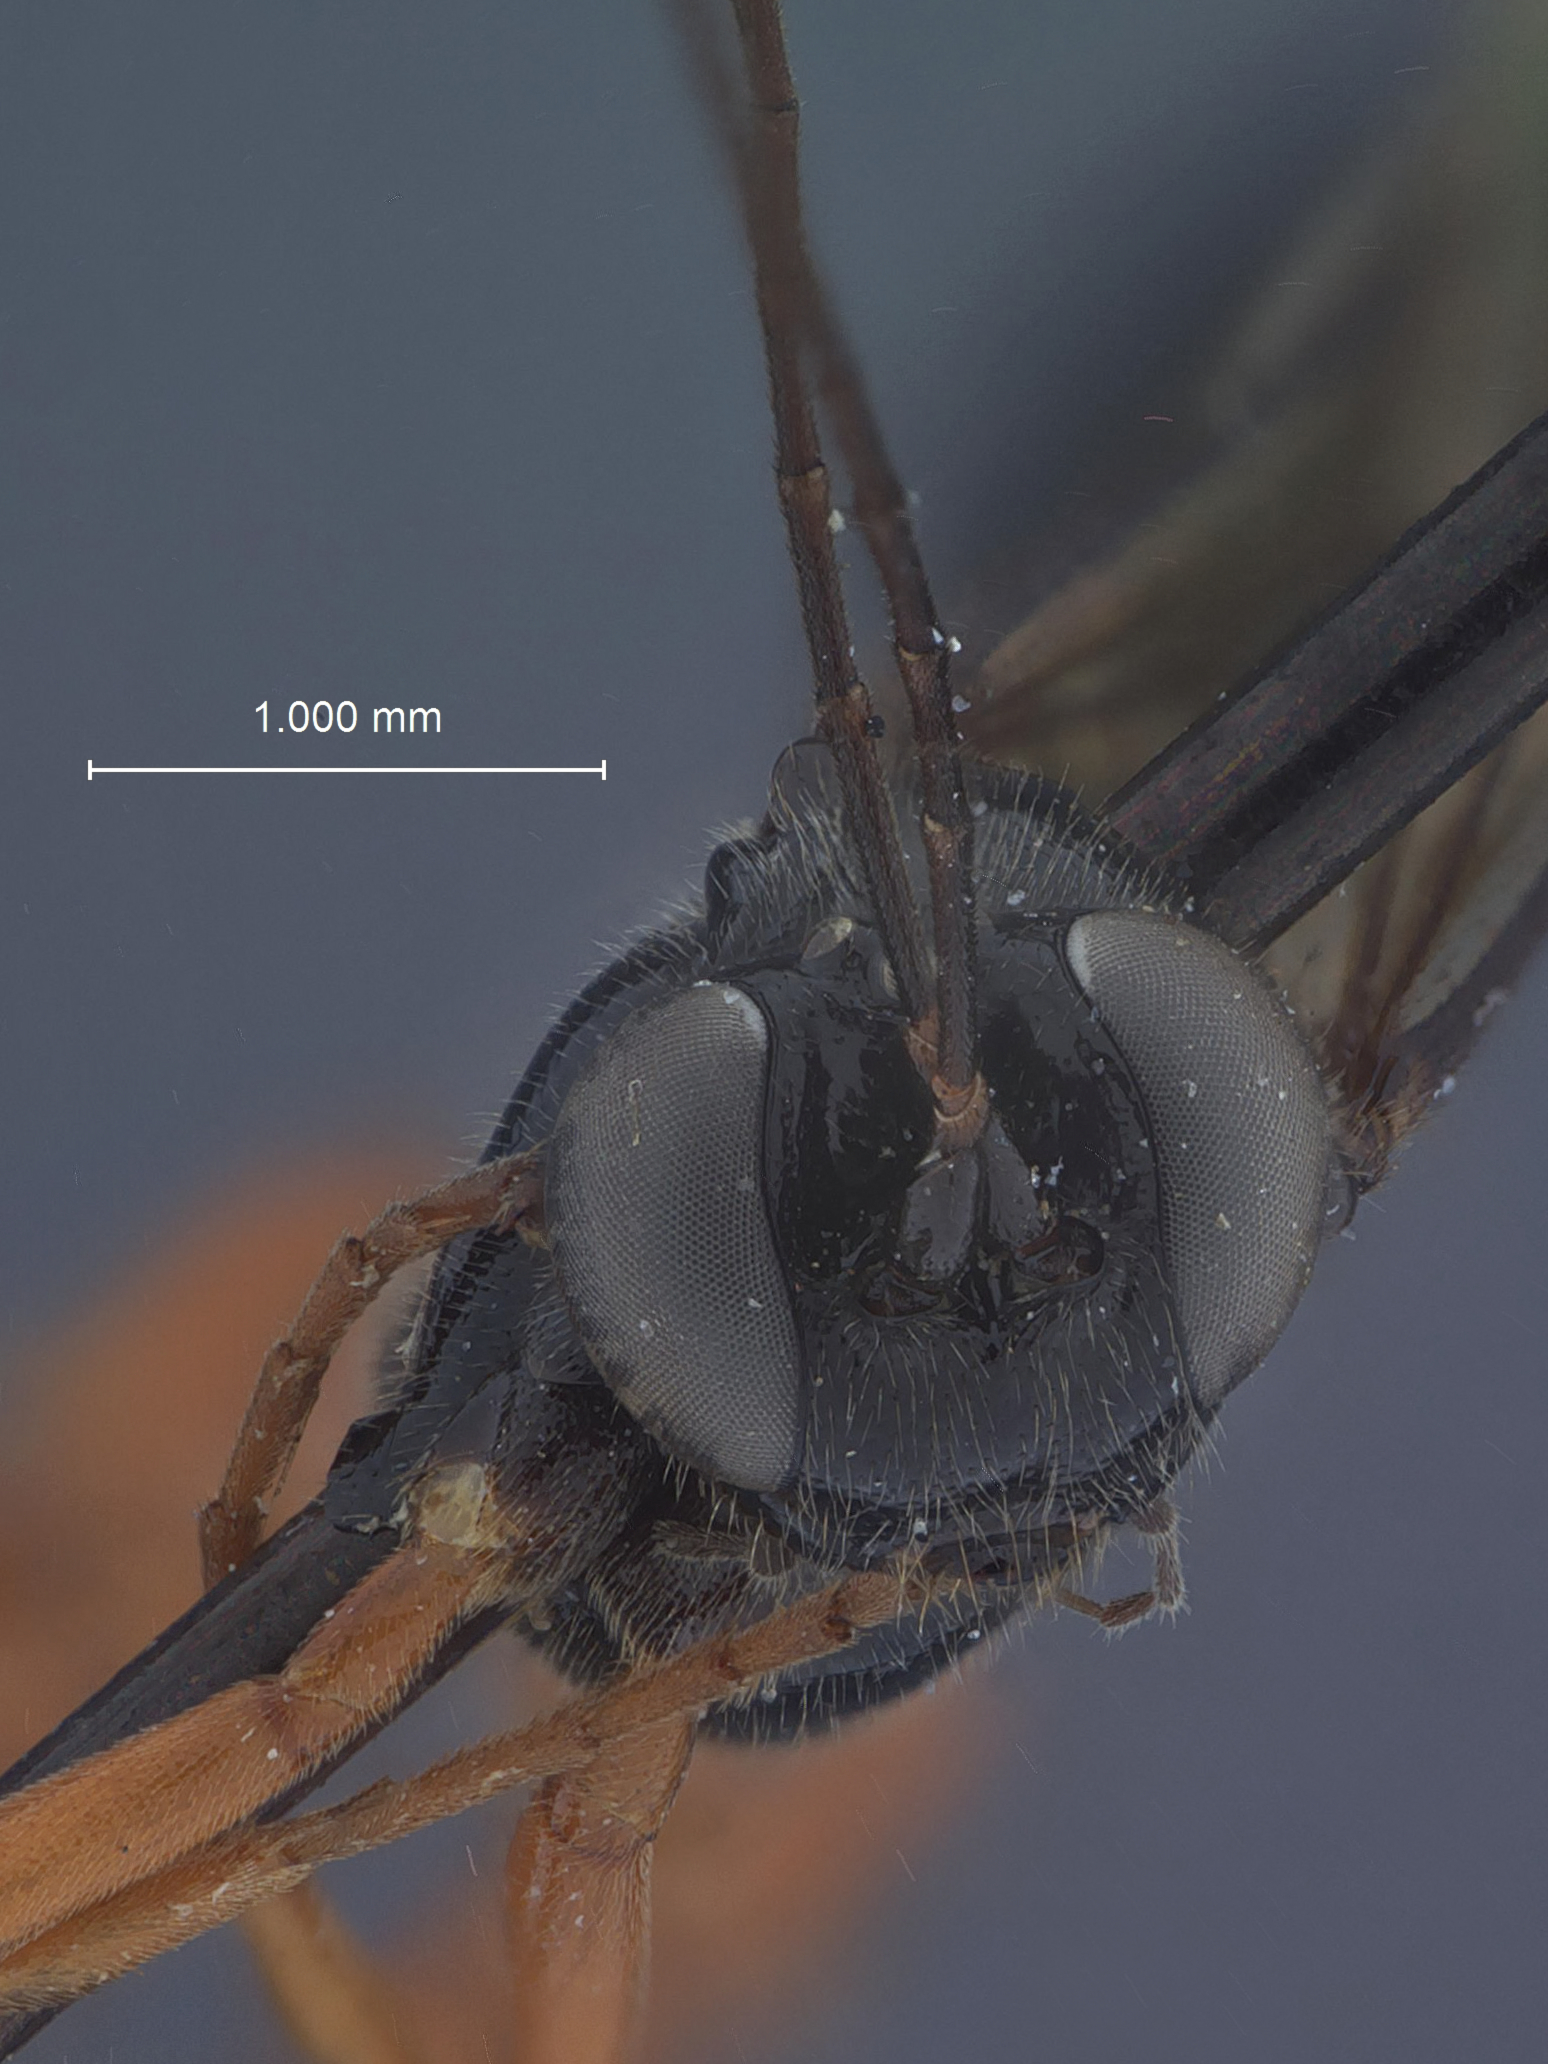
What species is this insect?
Caccygamimus varians
